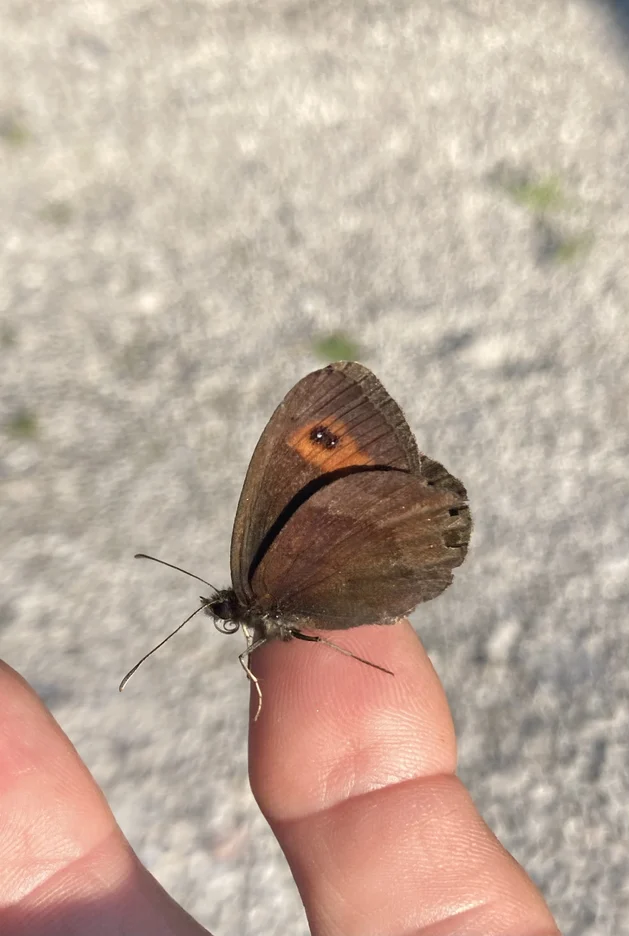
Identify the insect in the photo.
Erebia aethiops
